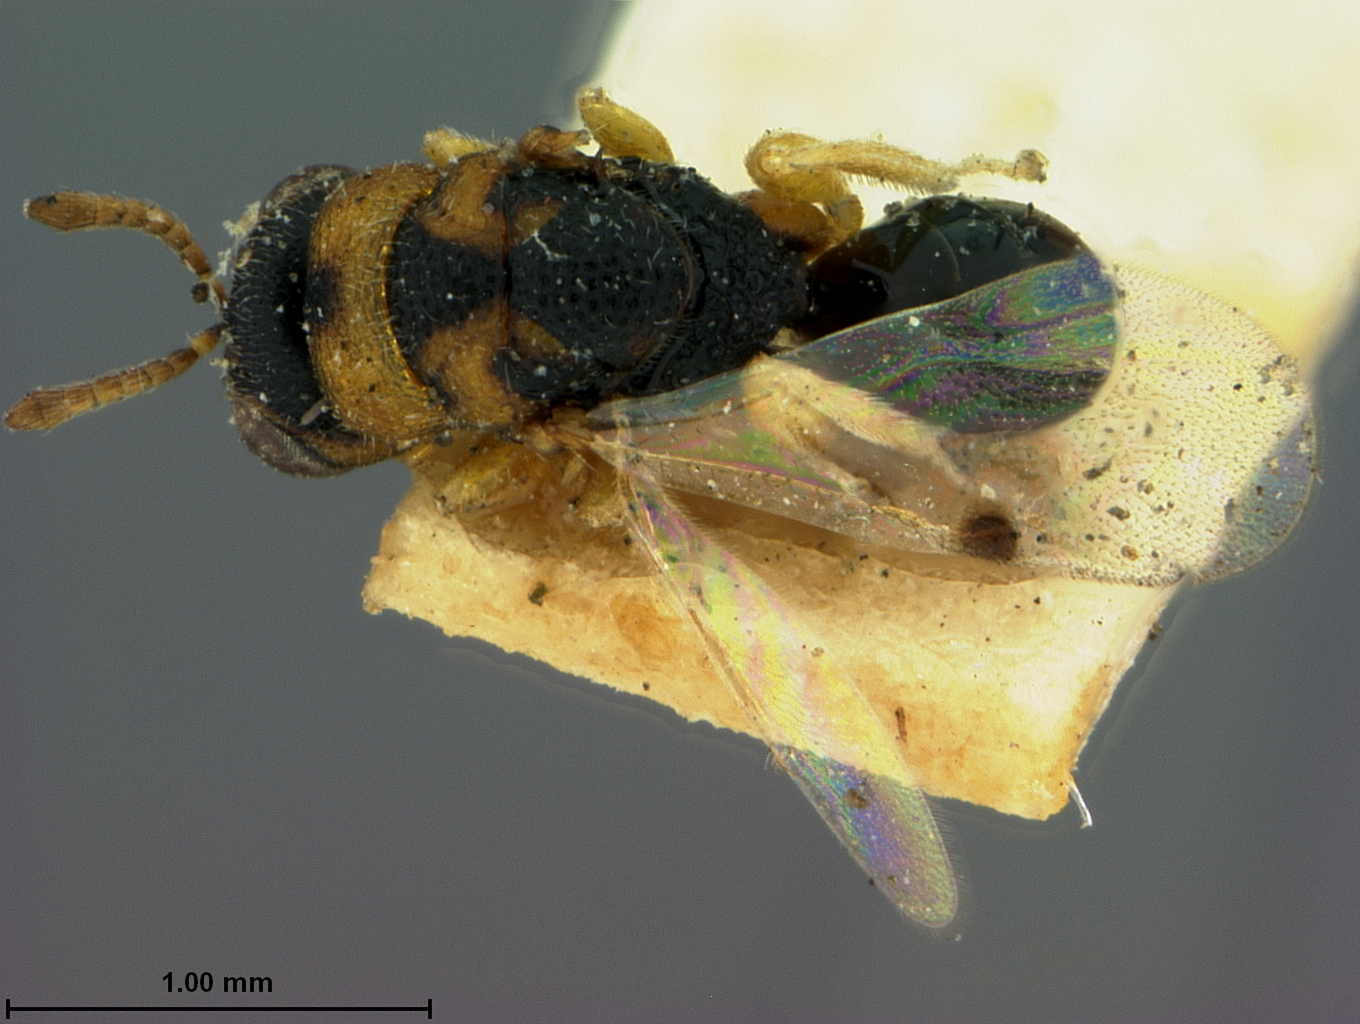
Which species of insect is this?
Decatoma batatoides
